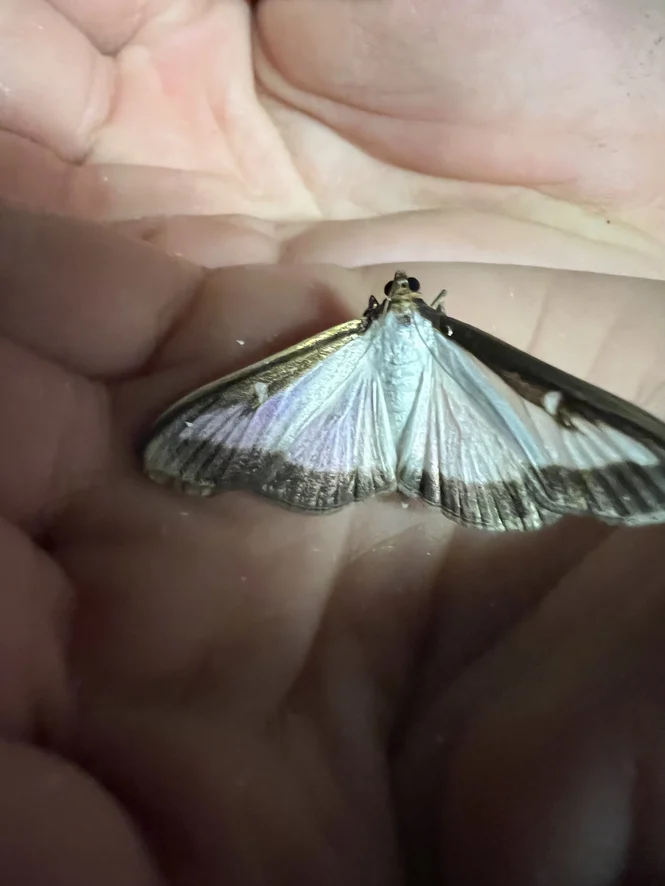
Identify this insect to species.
Cydalima perspectalis
